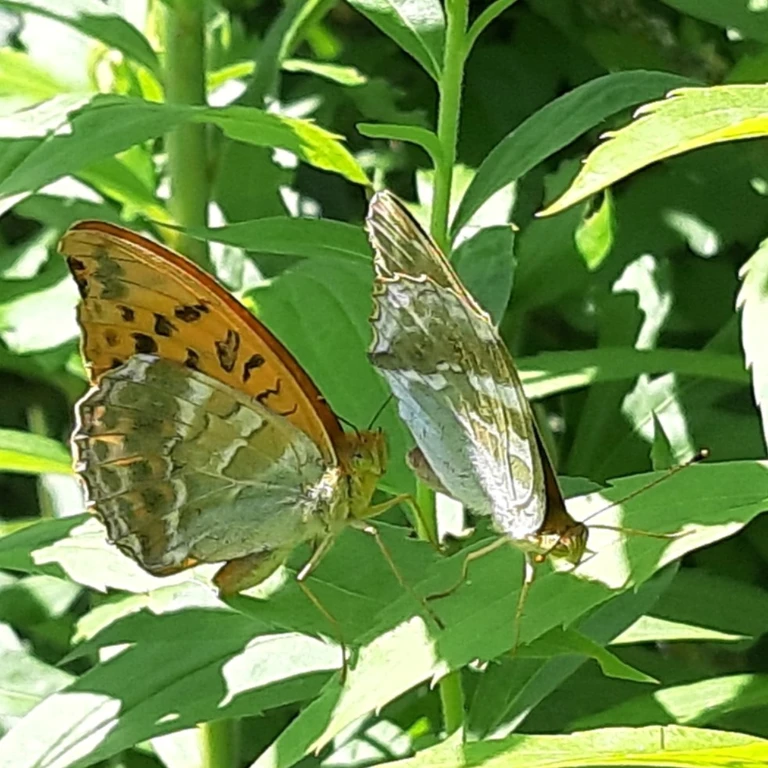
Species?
Argynnis paphia
